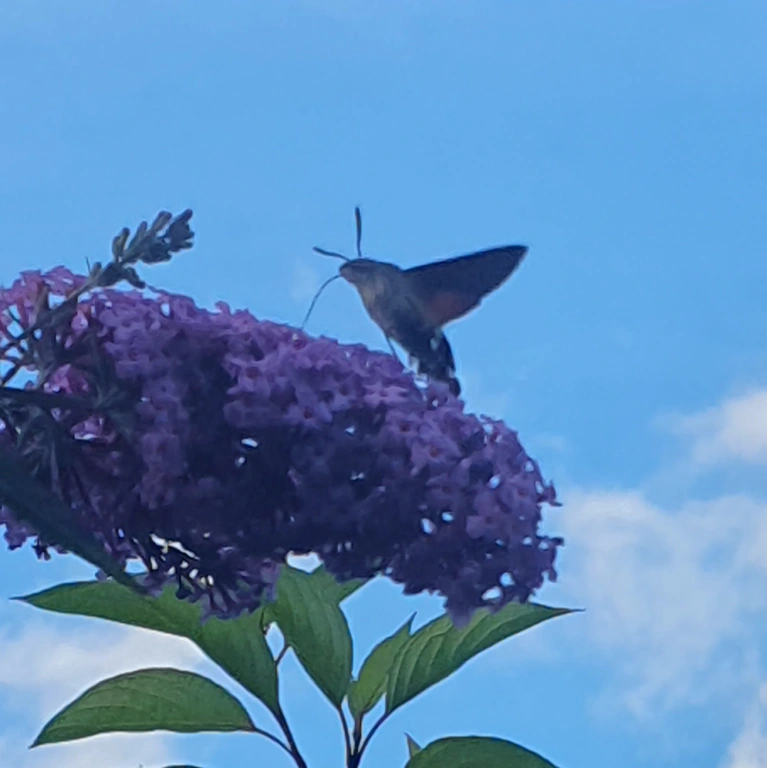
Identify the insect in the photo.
Macroglossum stellatarum
